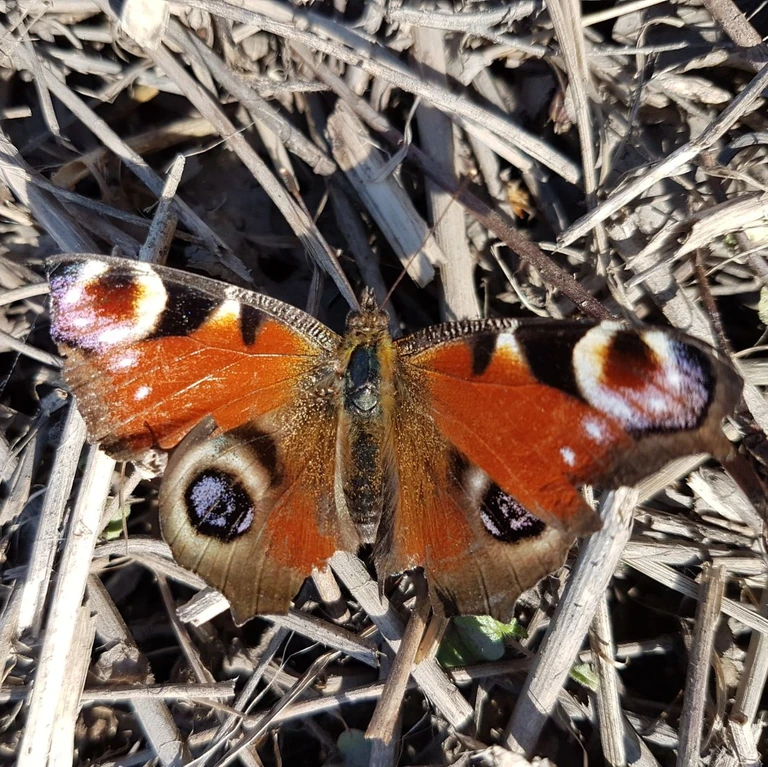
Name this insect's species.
Aglais io
